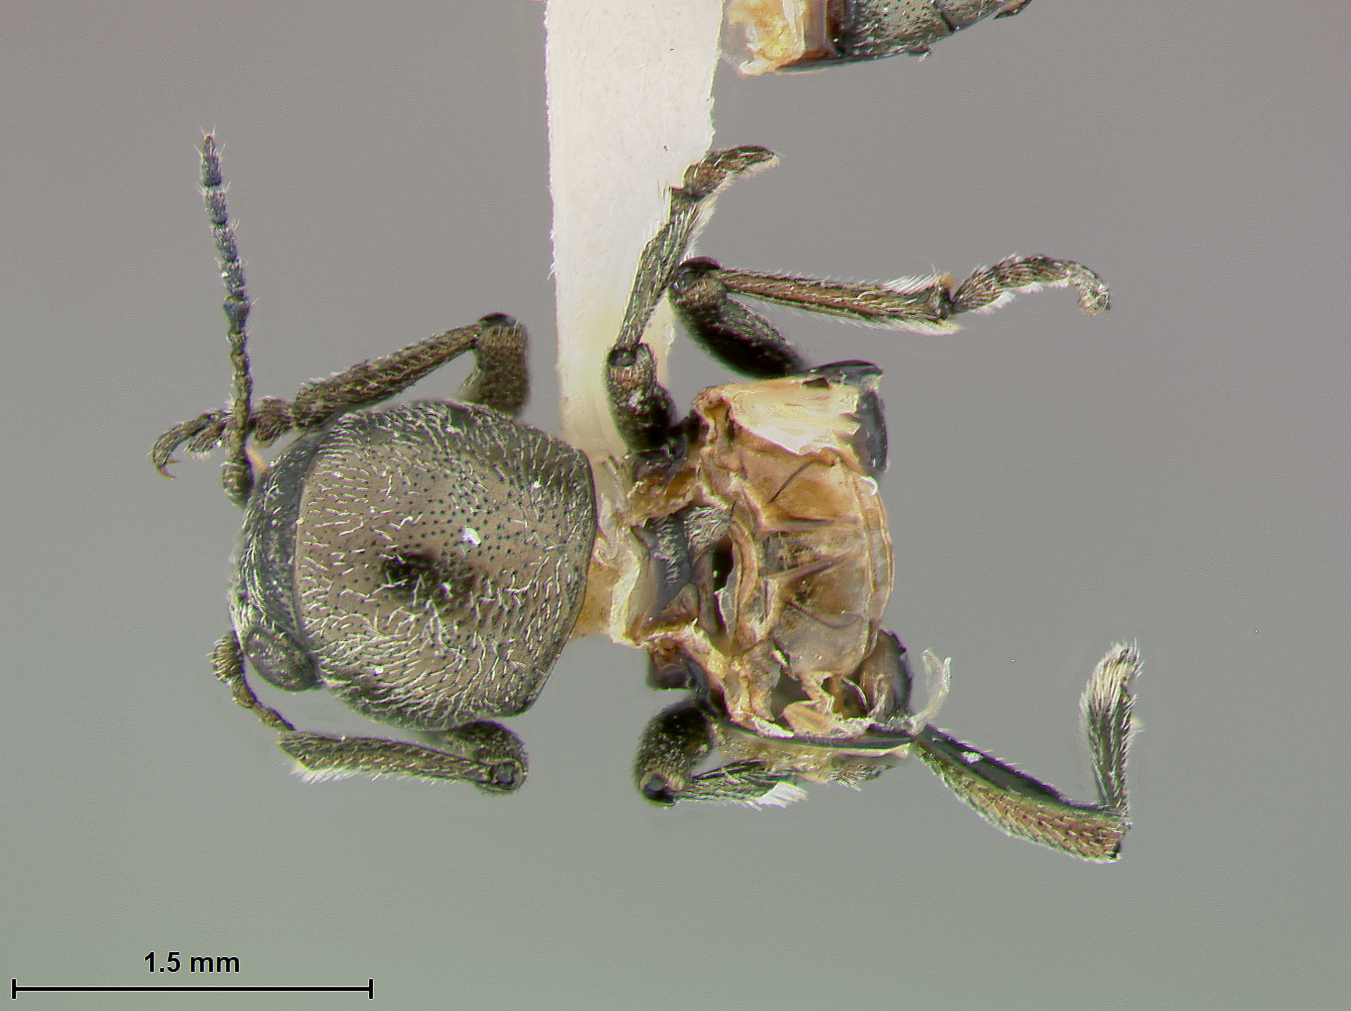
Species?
Graphops wyomingensis
